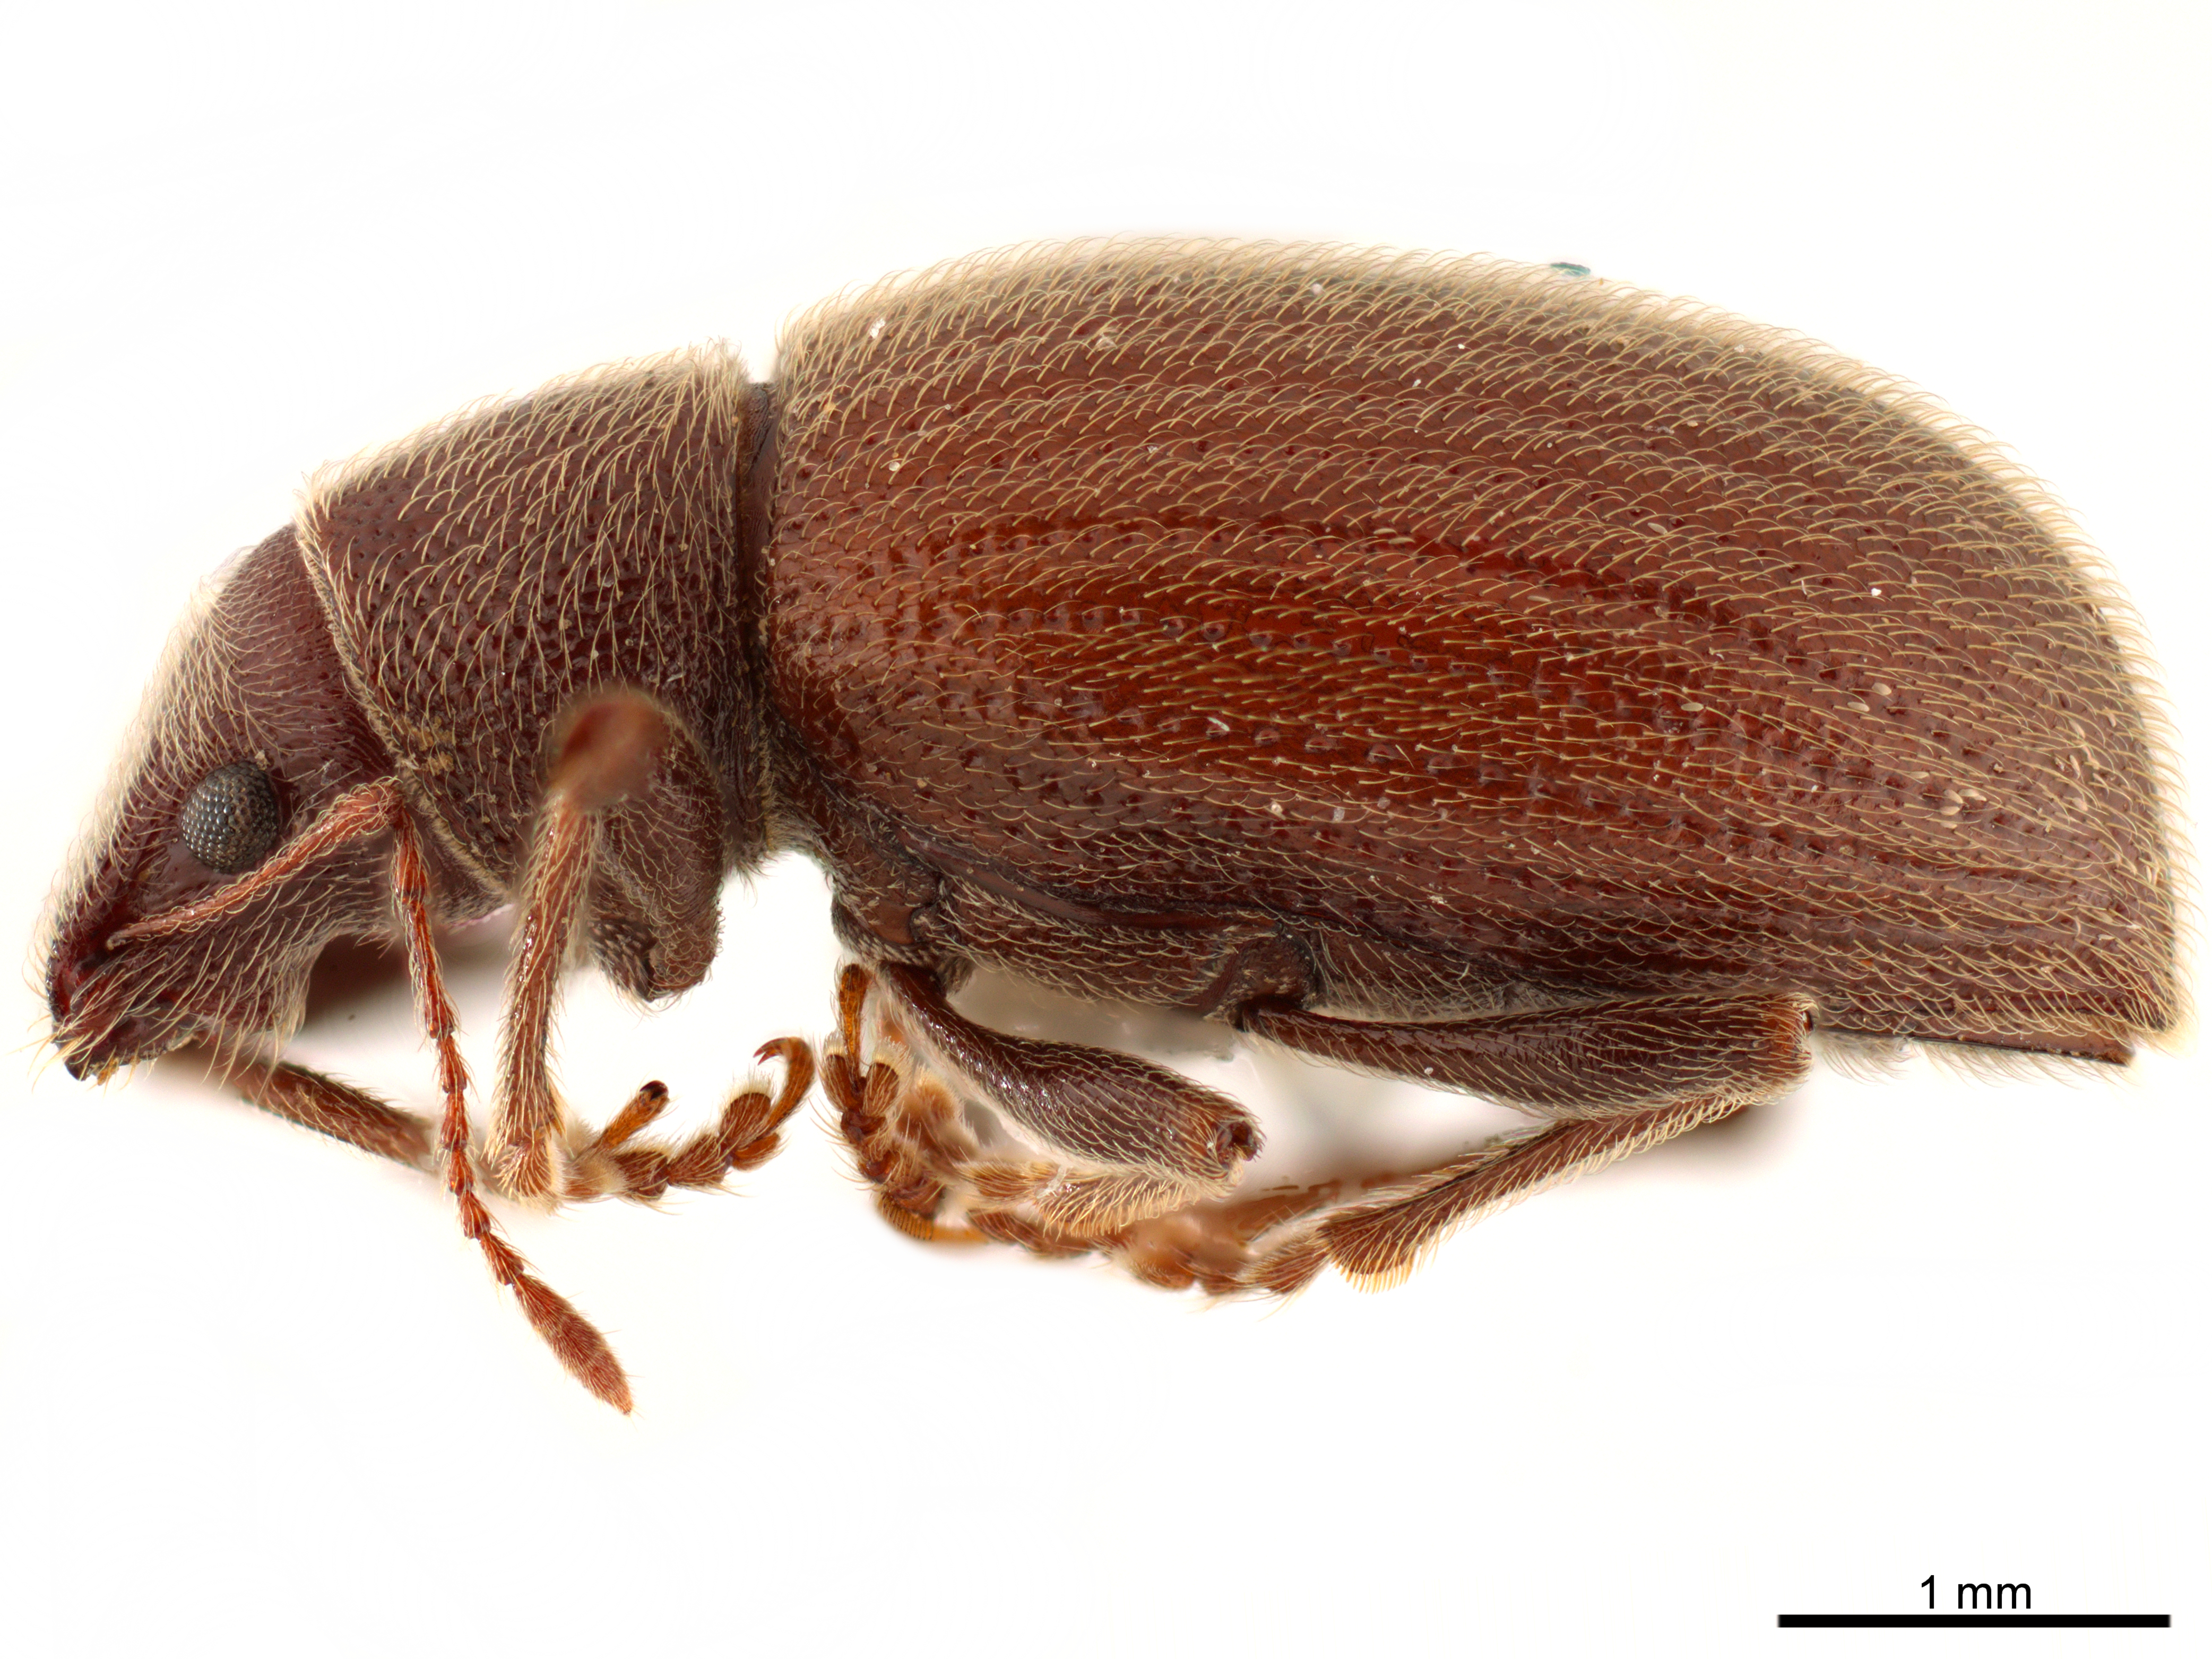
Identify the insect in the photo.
Strophomorphus brunneus
